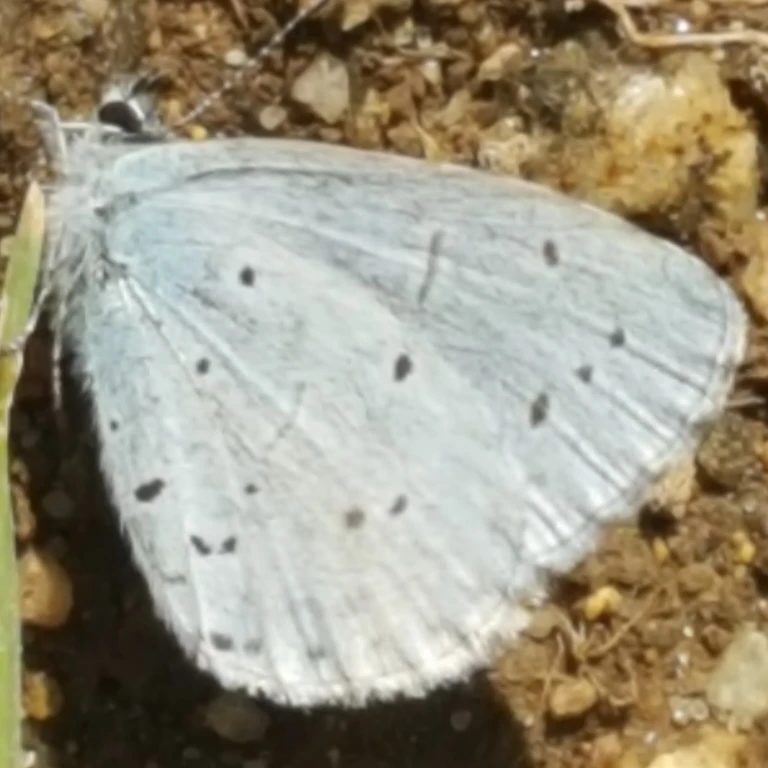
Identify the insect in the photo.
Celastrina argiolus
